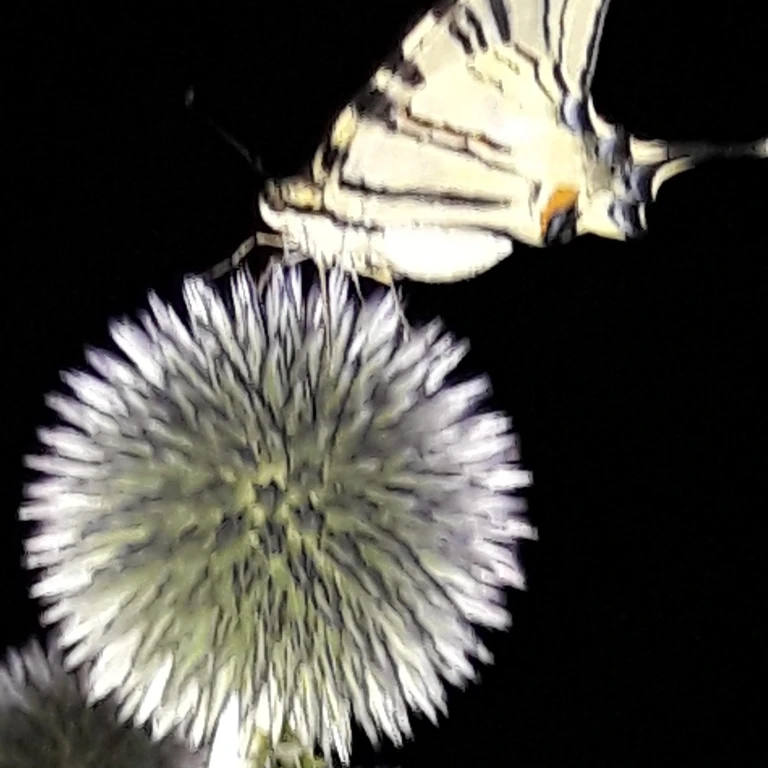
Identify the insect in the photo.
Iphiclides podalirius
